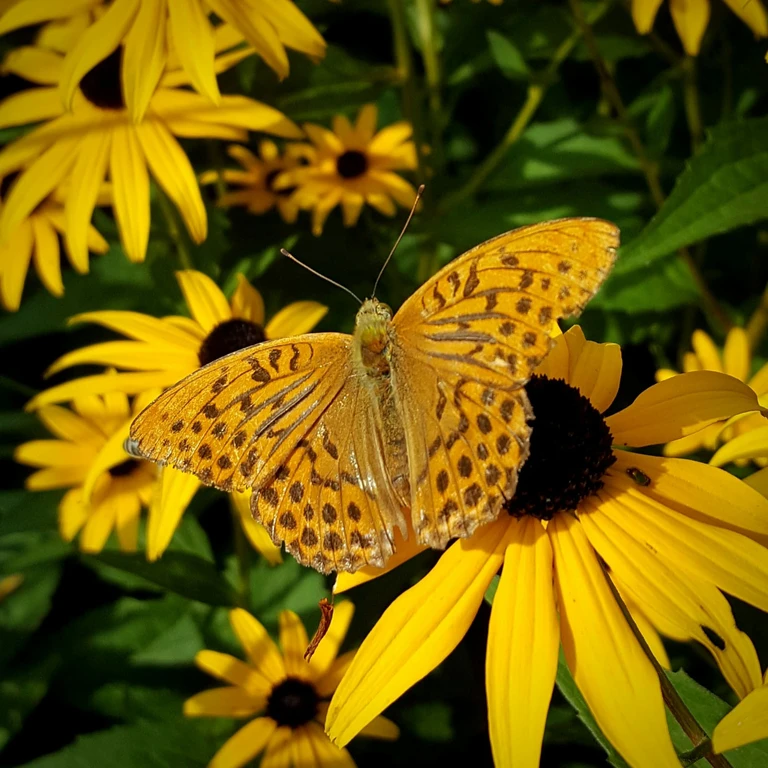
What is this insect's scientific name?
Argynnis paphia
